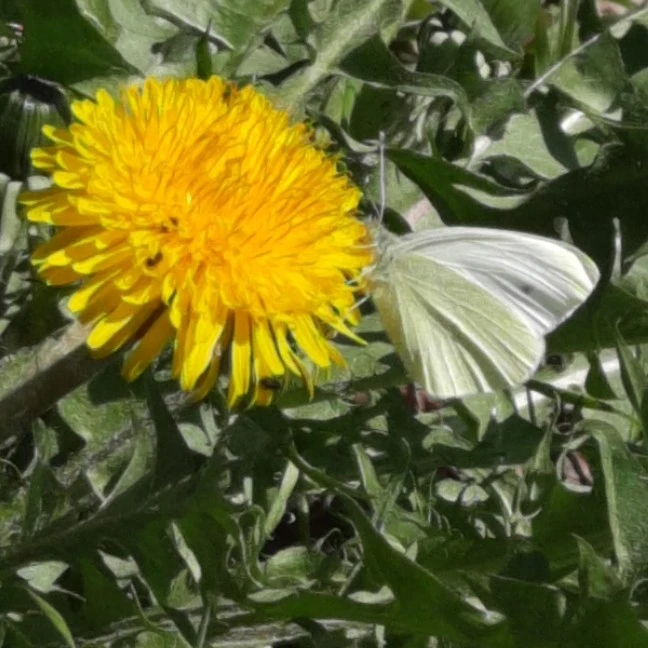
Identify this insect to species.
Pieris rapae
